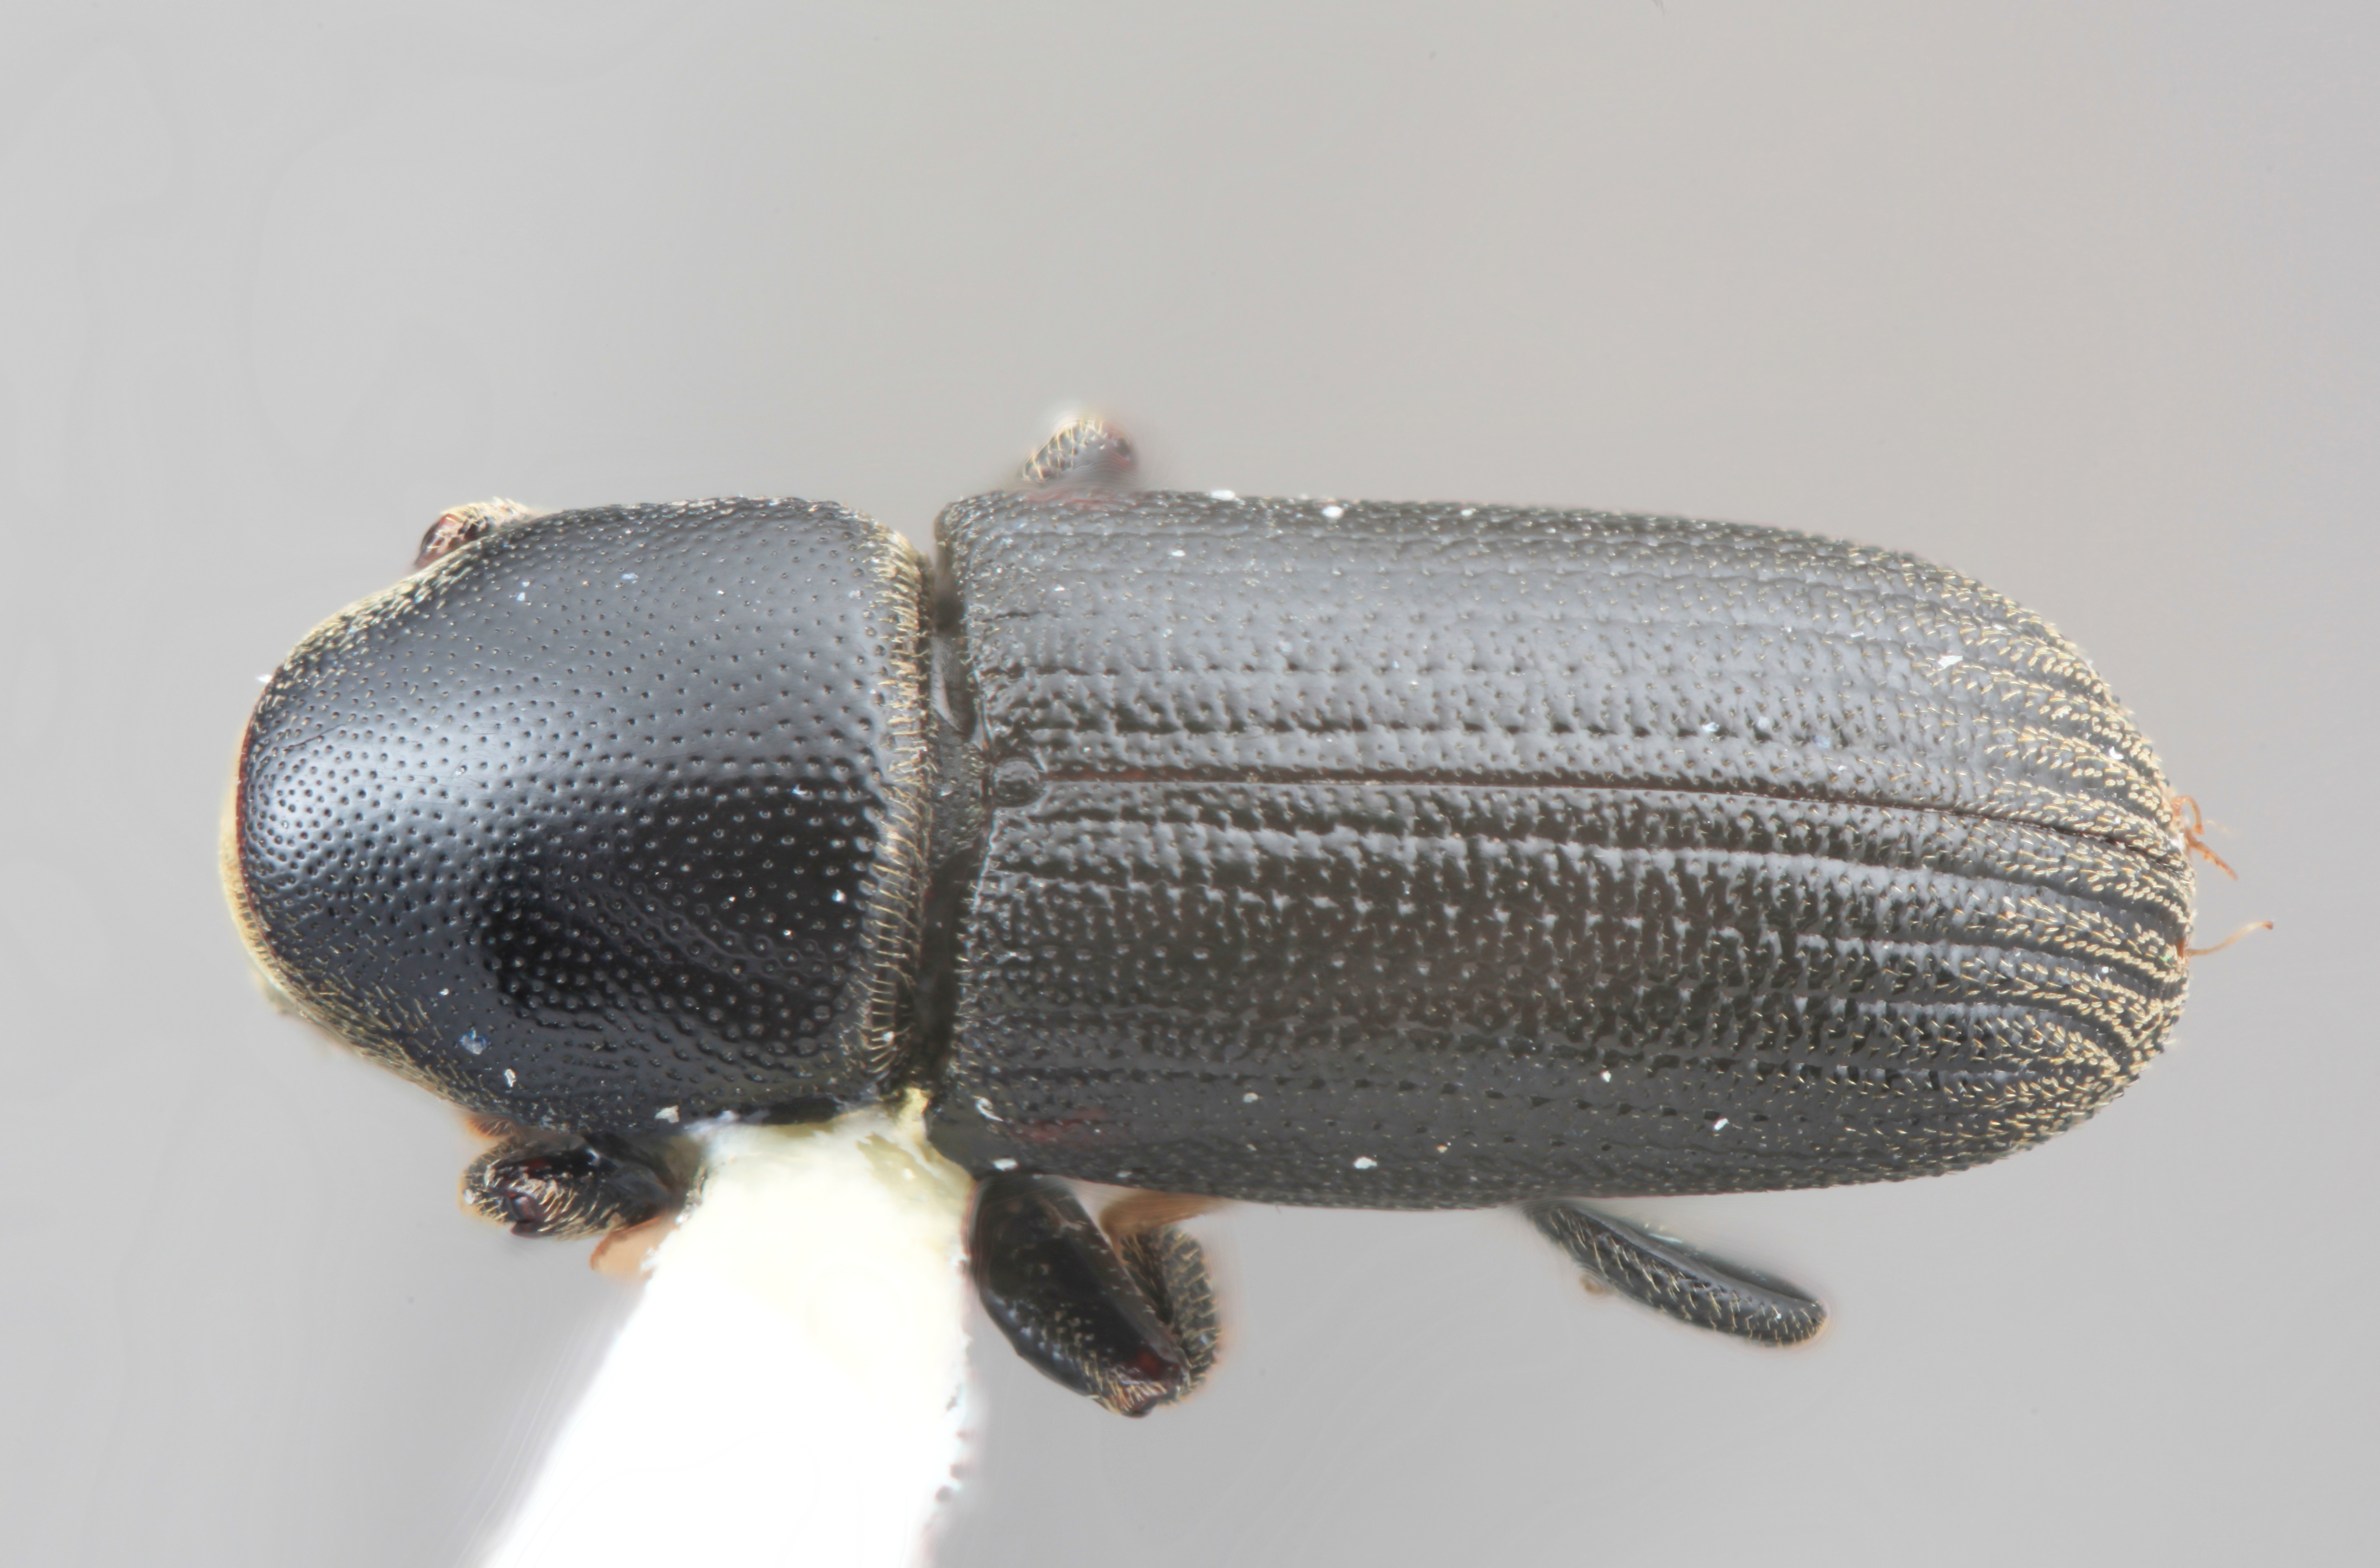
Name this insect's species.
Hylastes niger
